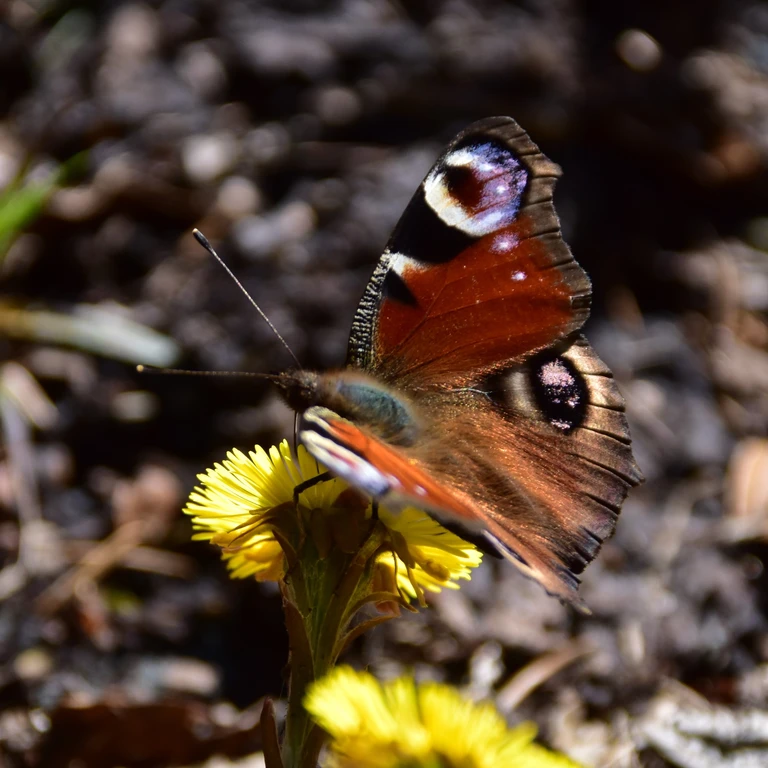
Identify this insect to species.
Aglais io
